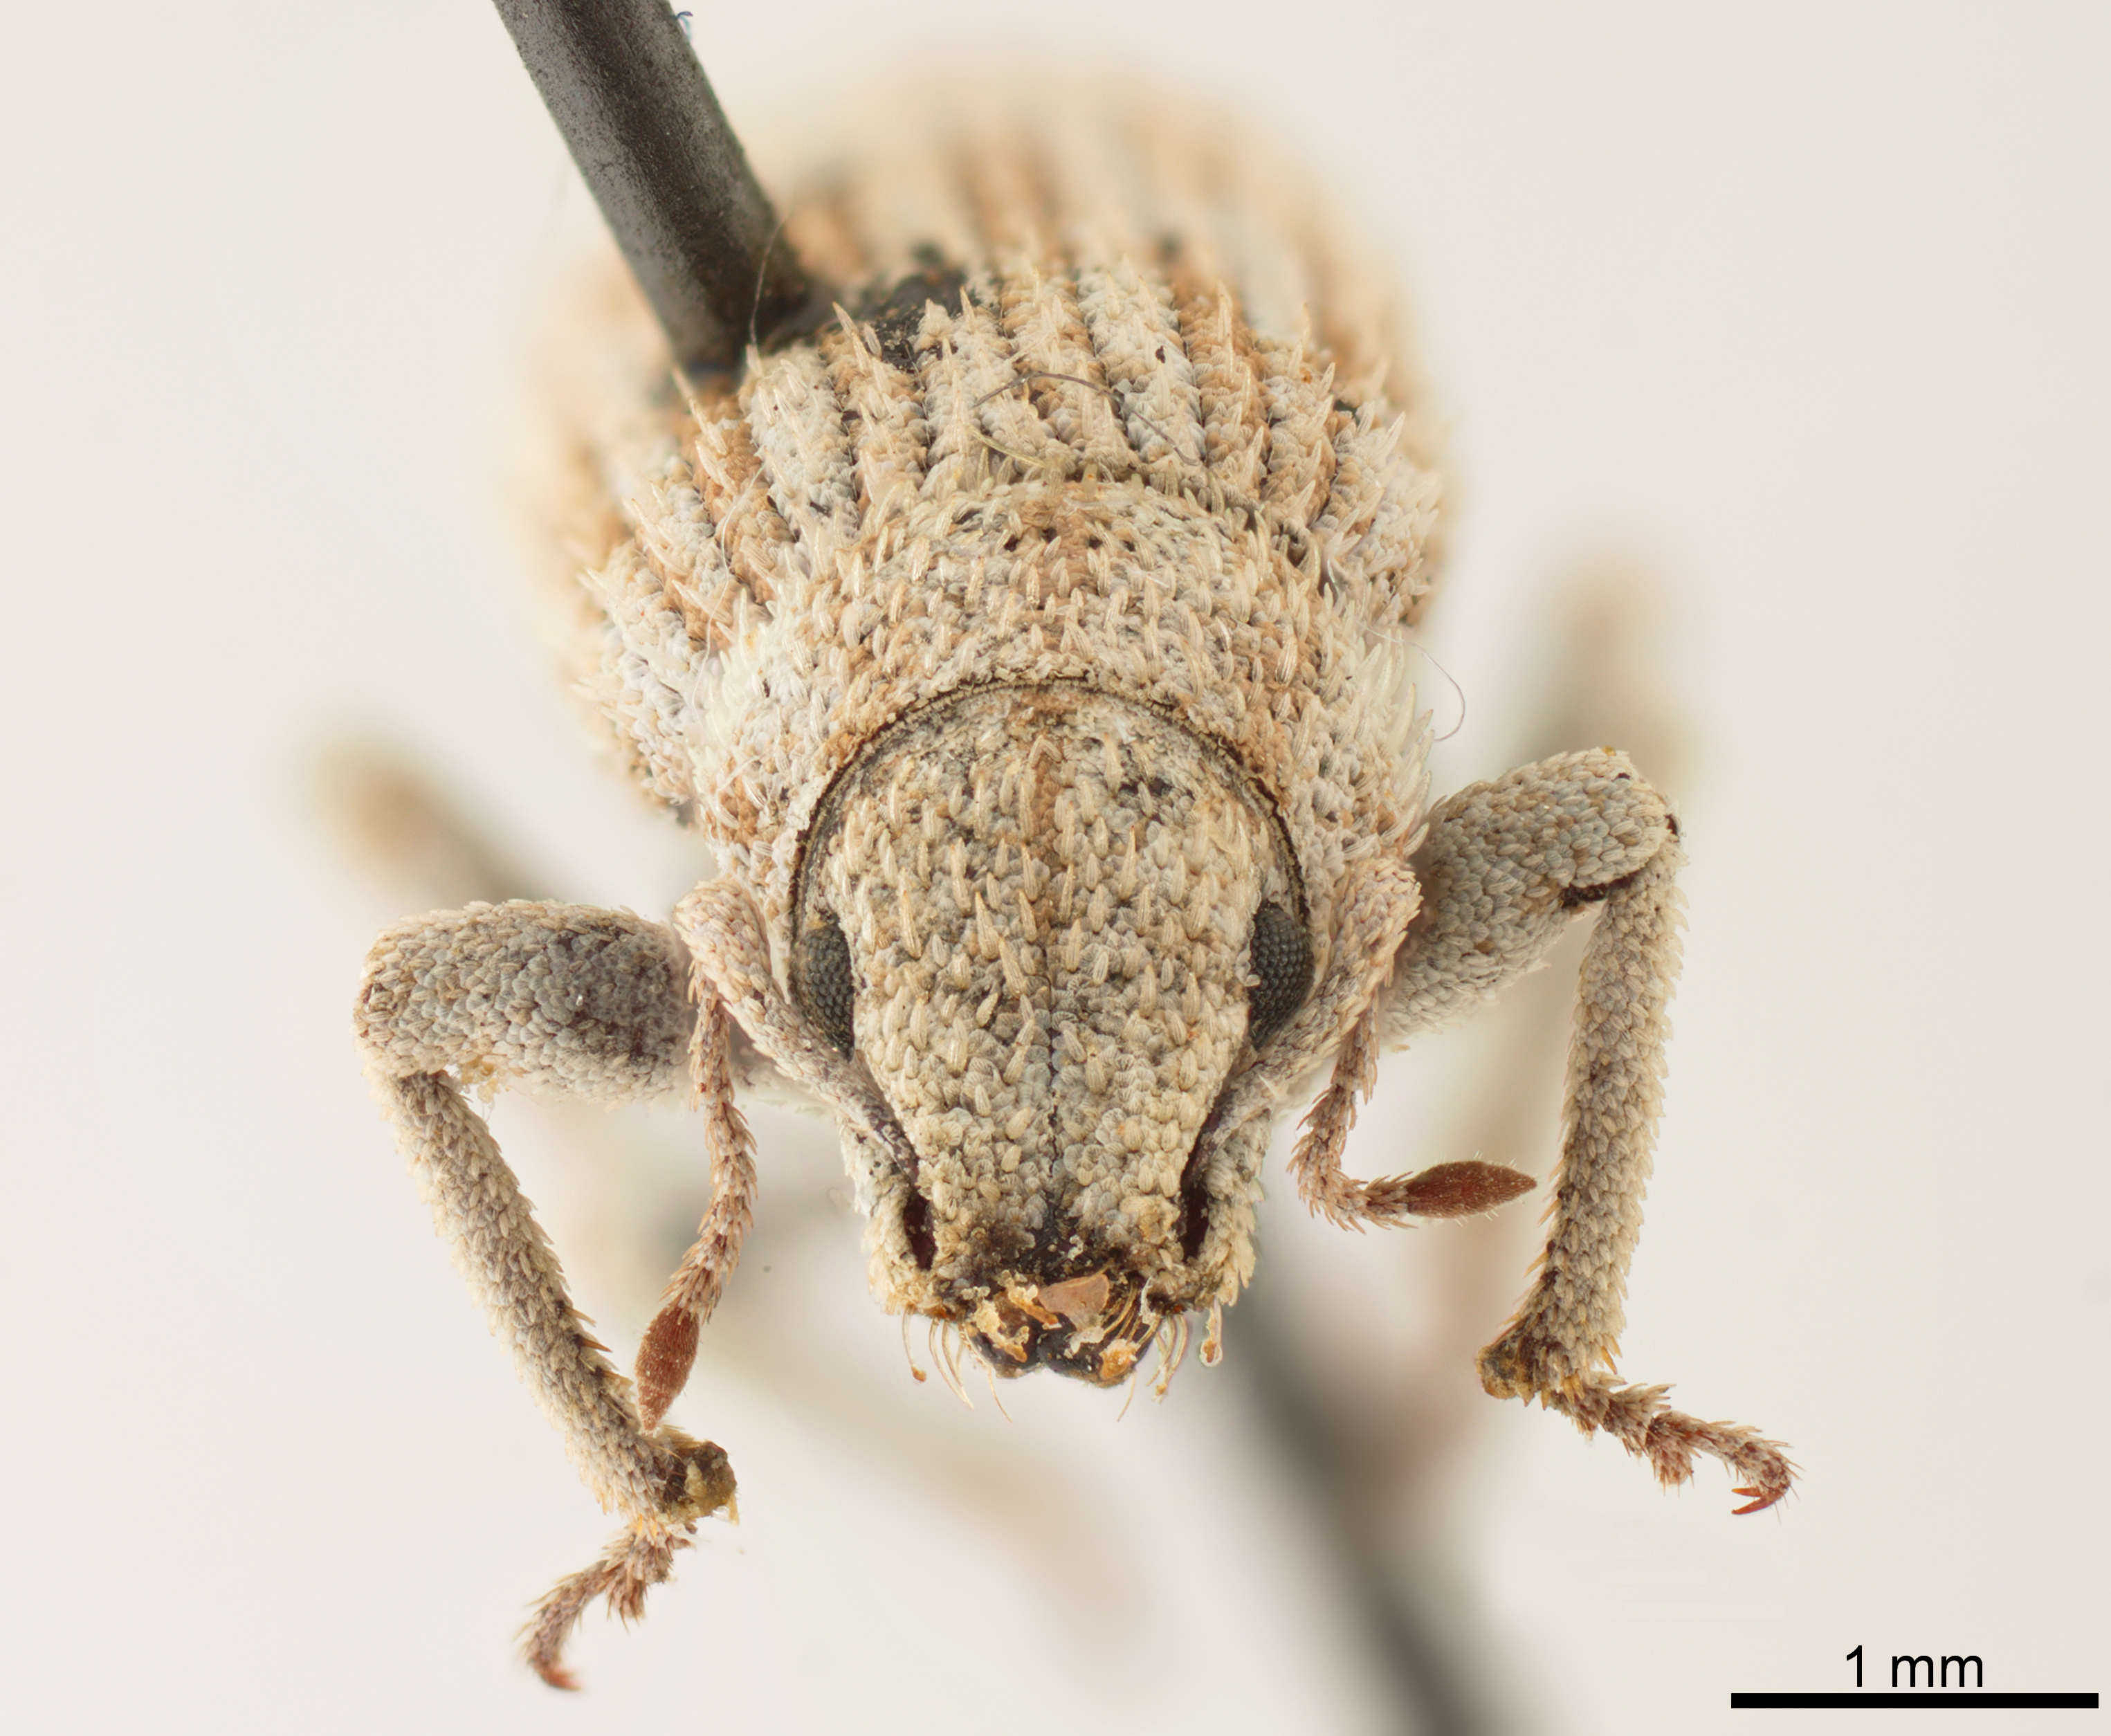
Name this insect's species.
Eucyllus vagans
